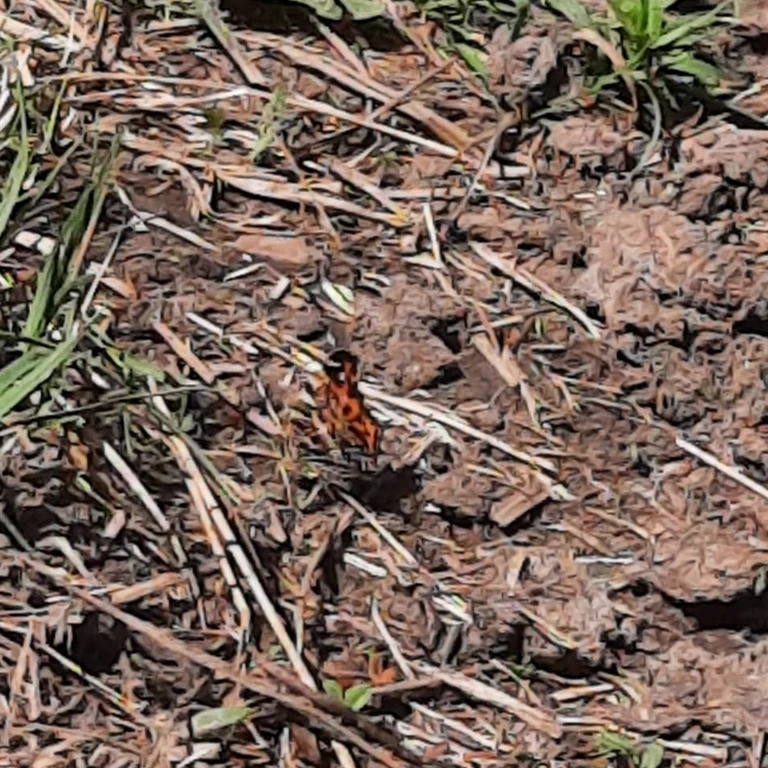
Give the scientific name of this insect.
Araschnia levana
